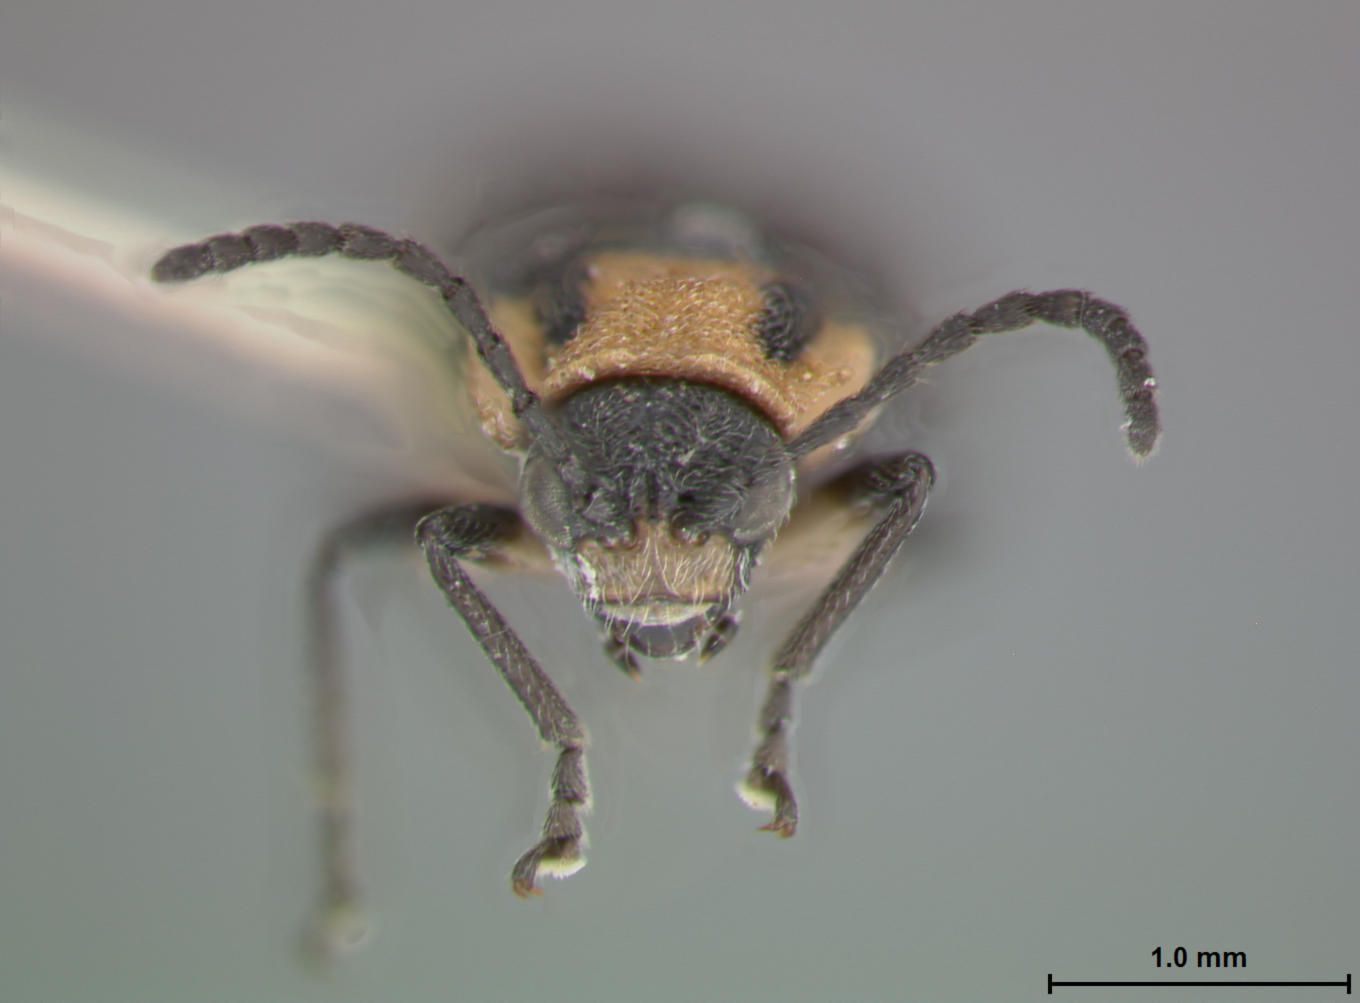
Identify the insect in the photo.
Ophraea maculicollis
